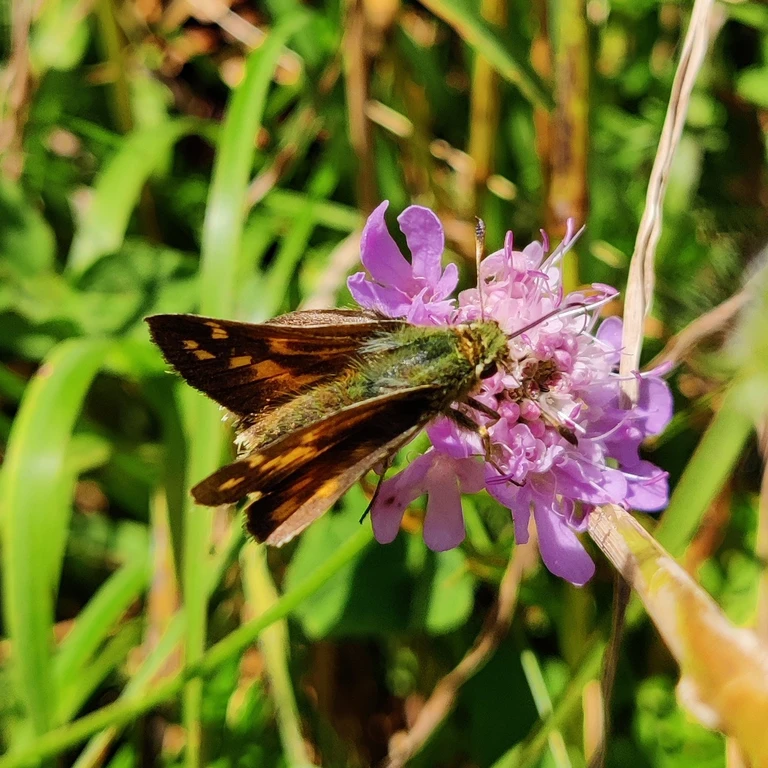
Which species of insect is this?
Hesperia comma
